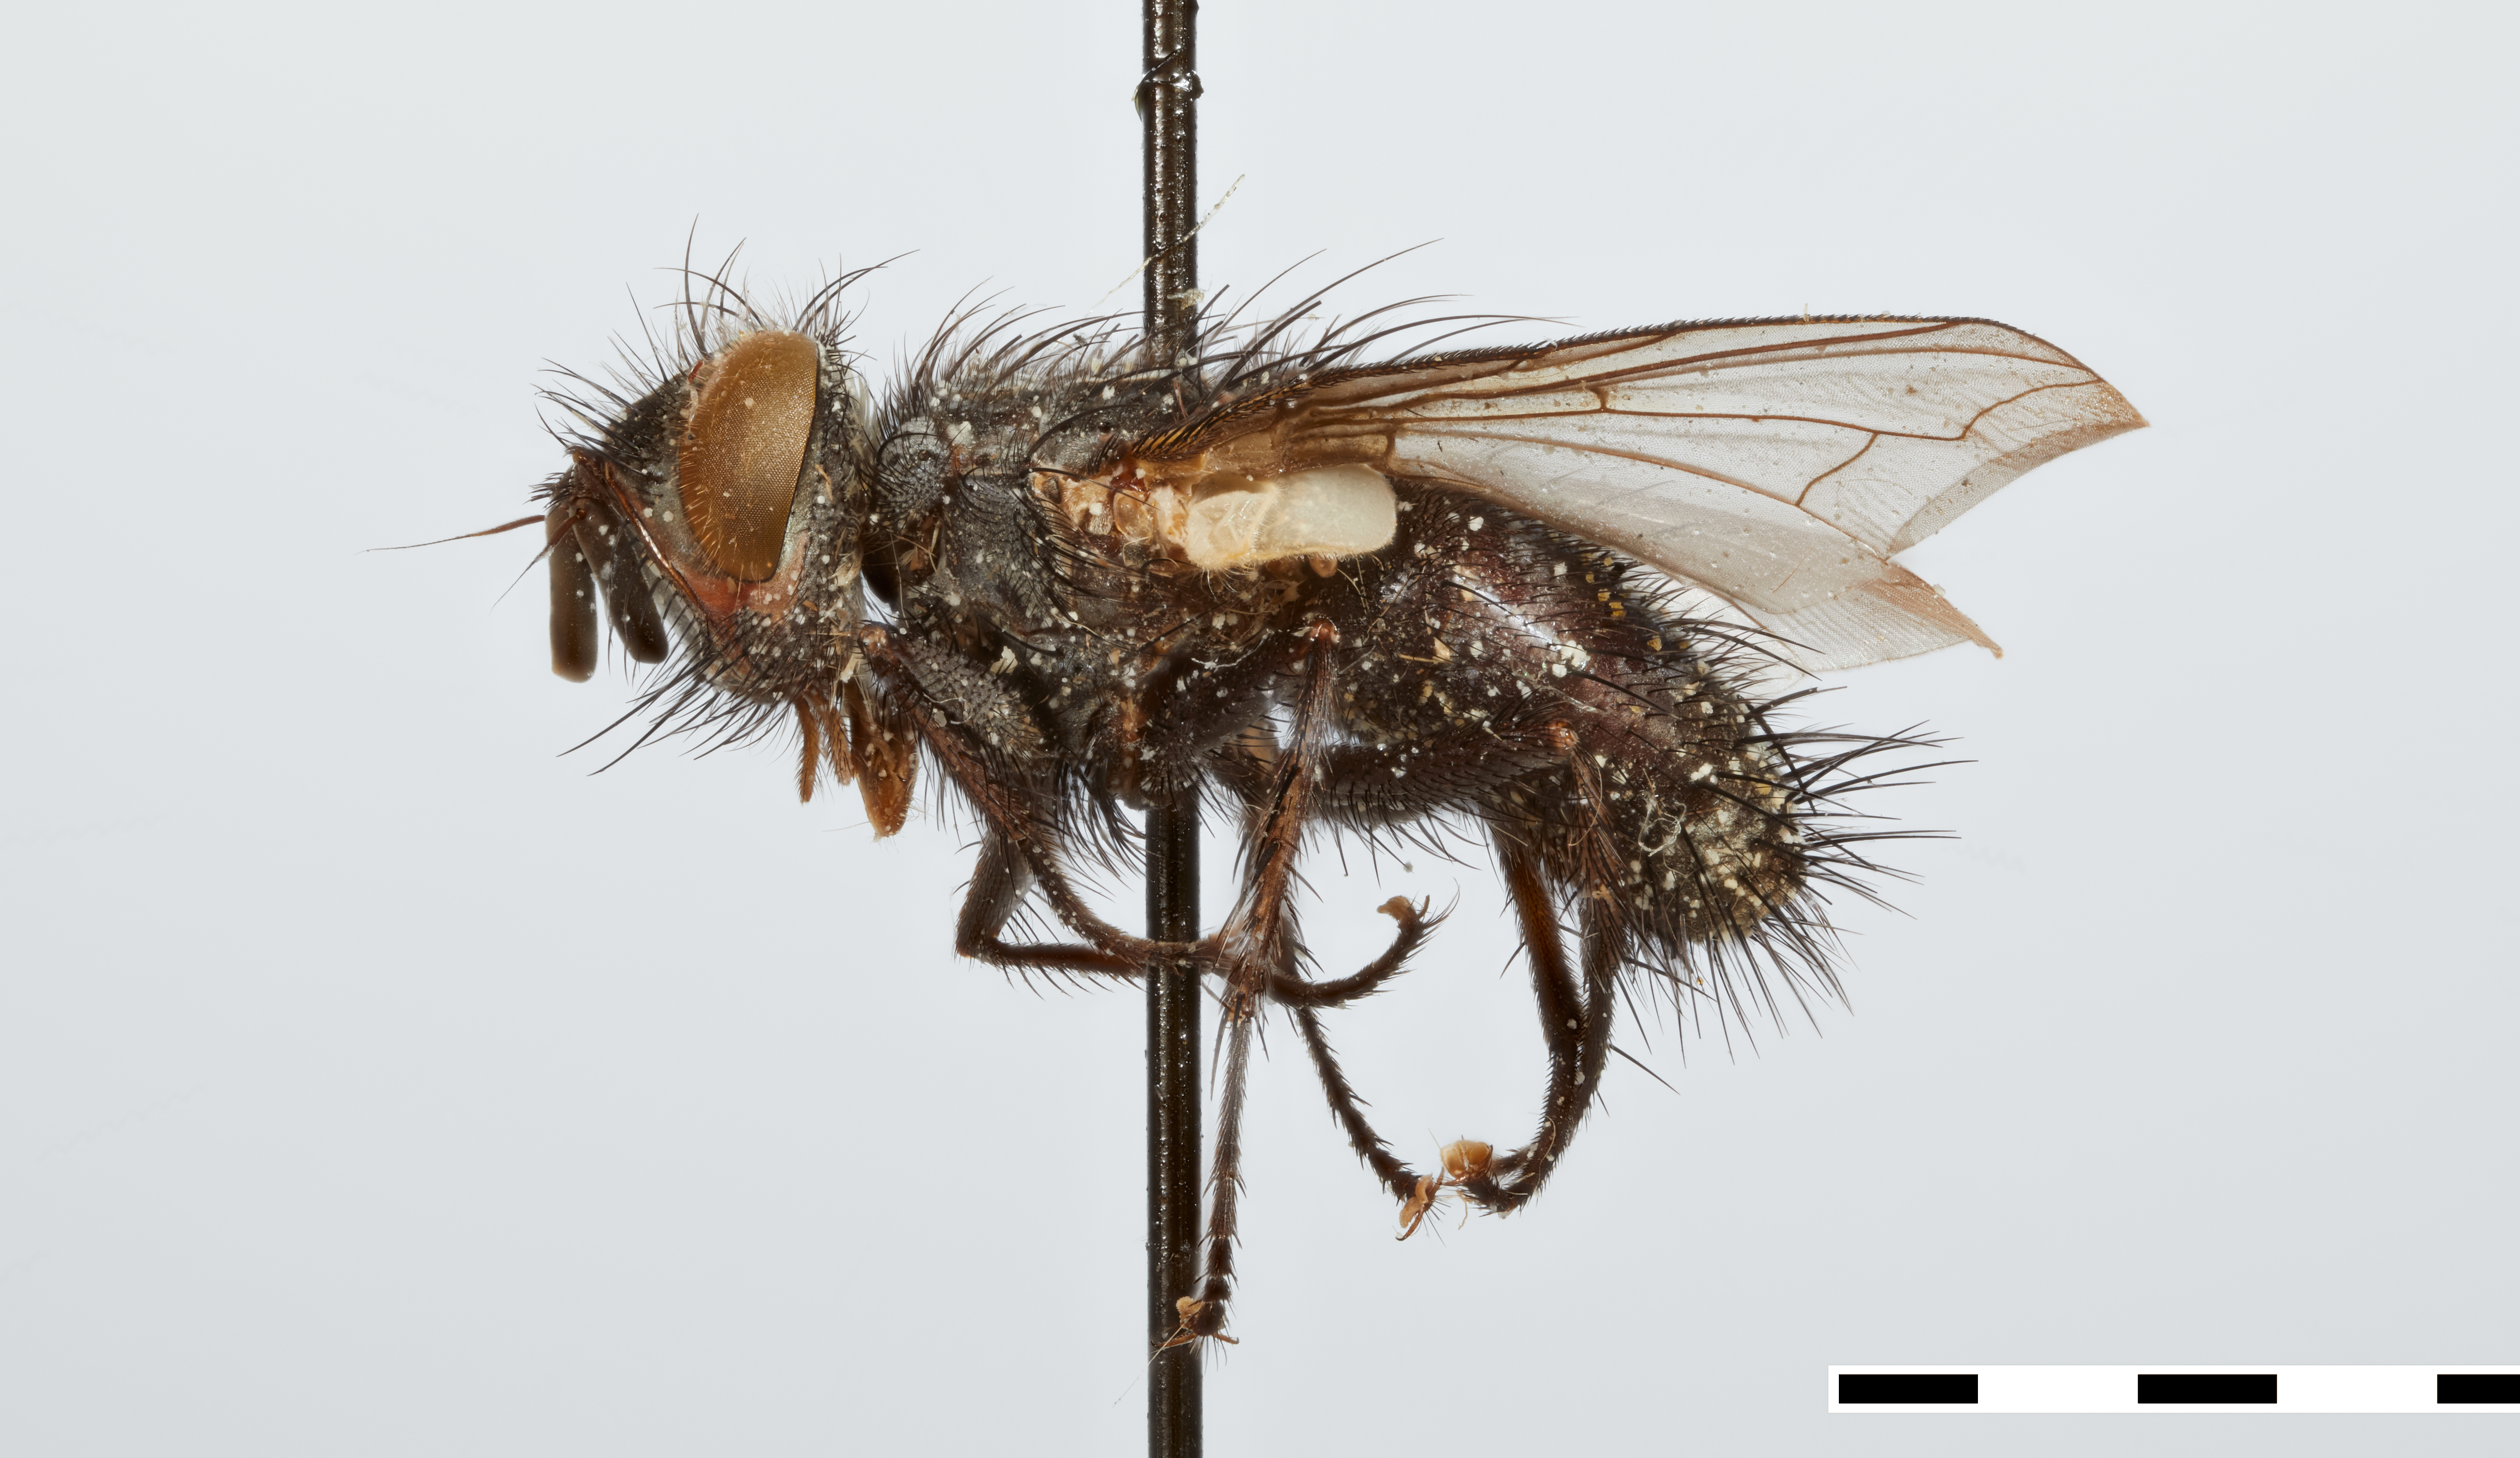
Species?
Phorocera fuscimacula
